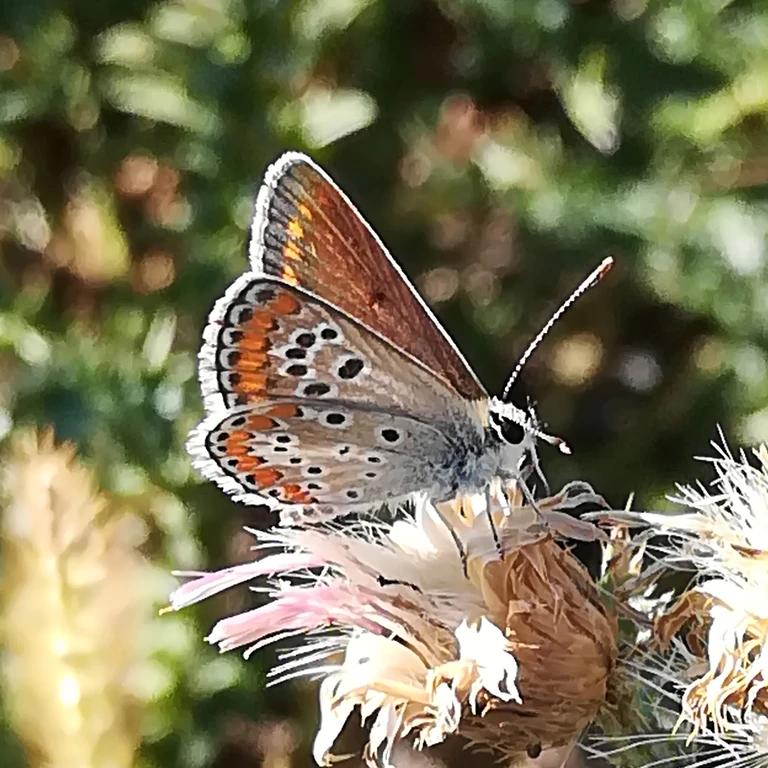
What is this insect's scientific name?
Aricia agestis/artaxerxes
